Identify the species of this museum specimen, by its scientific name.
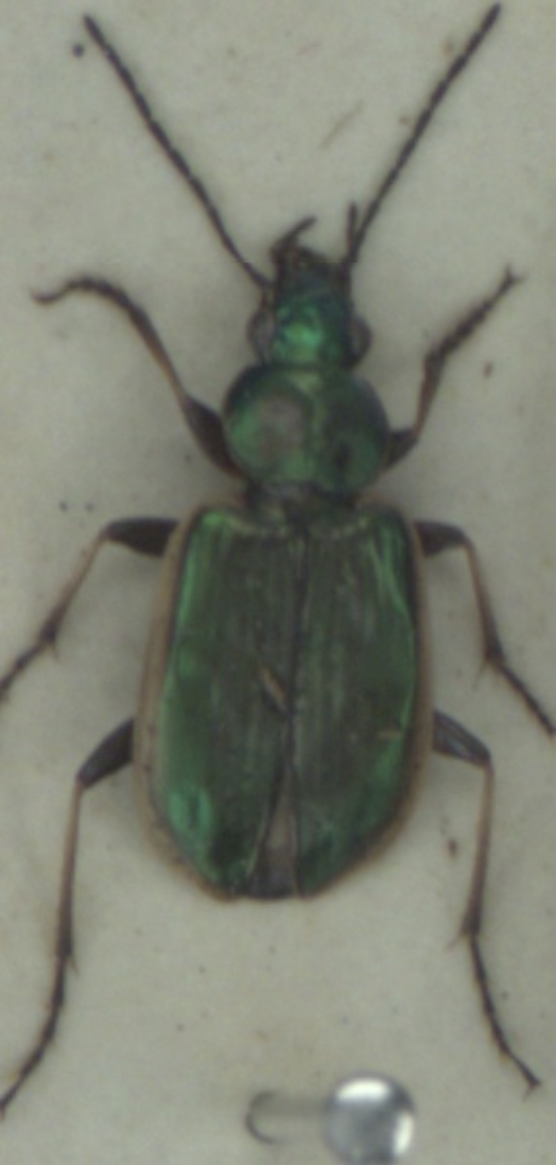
Agonum marginatum
